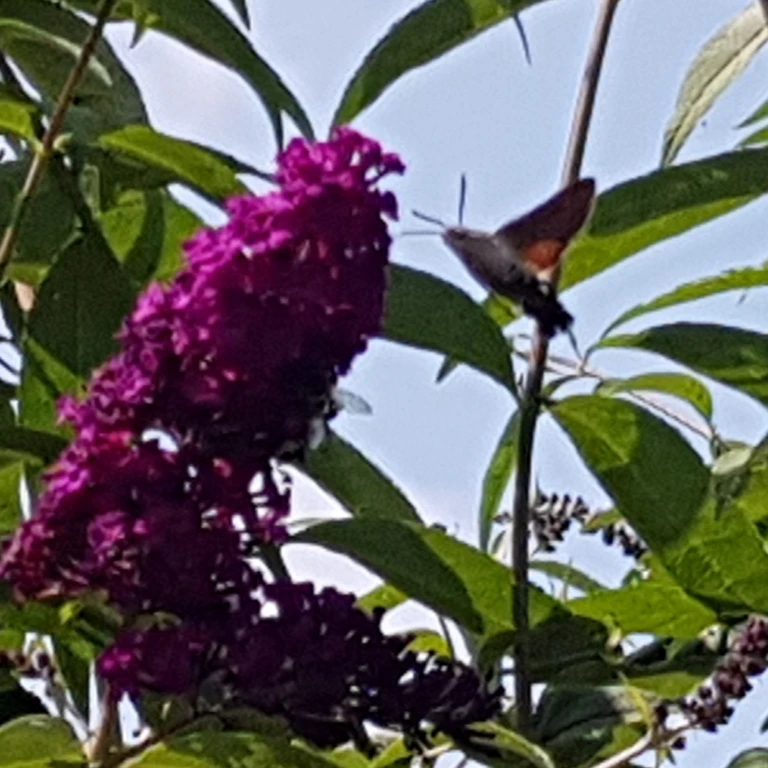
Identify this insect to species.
Macroglossum stellatarum
